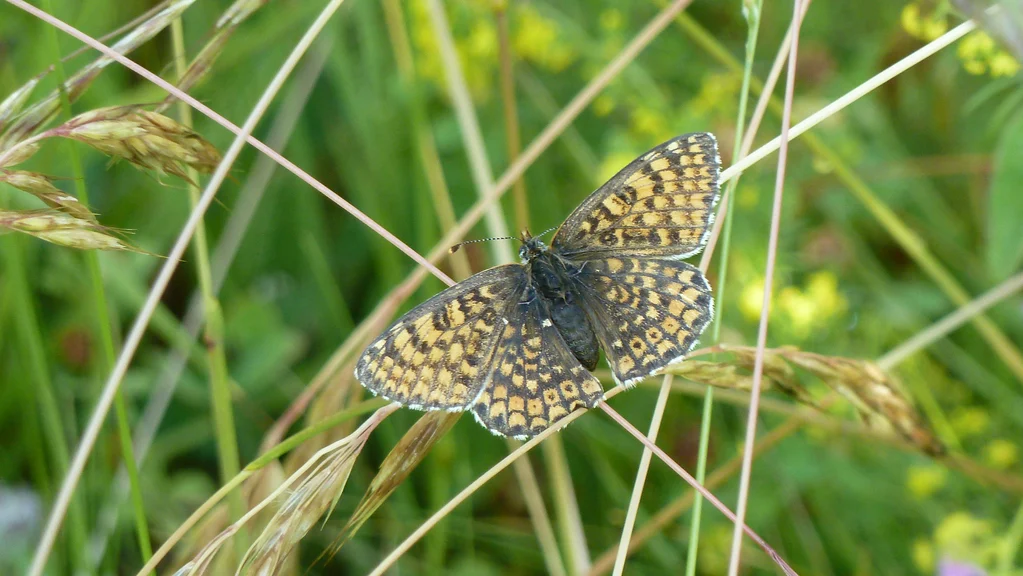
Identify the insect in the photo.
Melitaea cinxia
